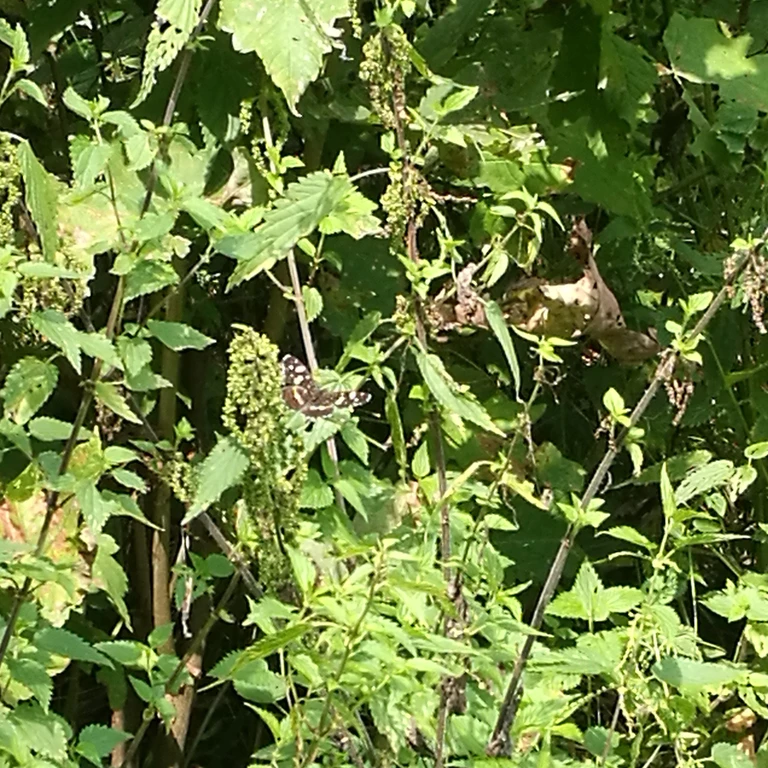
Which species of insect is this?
Araschnia levana
